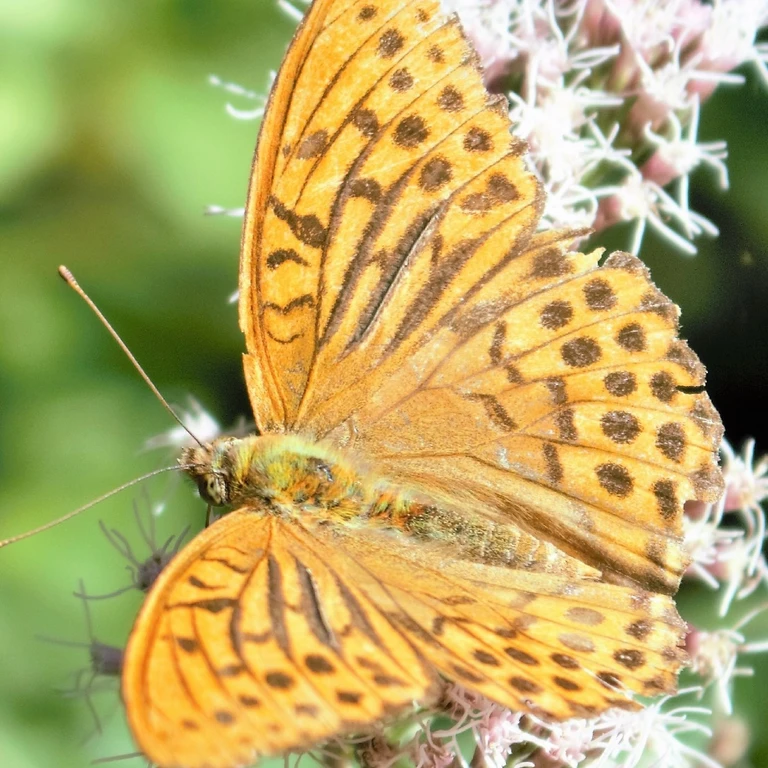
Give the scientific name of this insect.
Argynnis paphia
